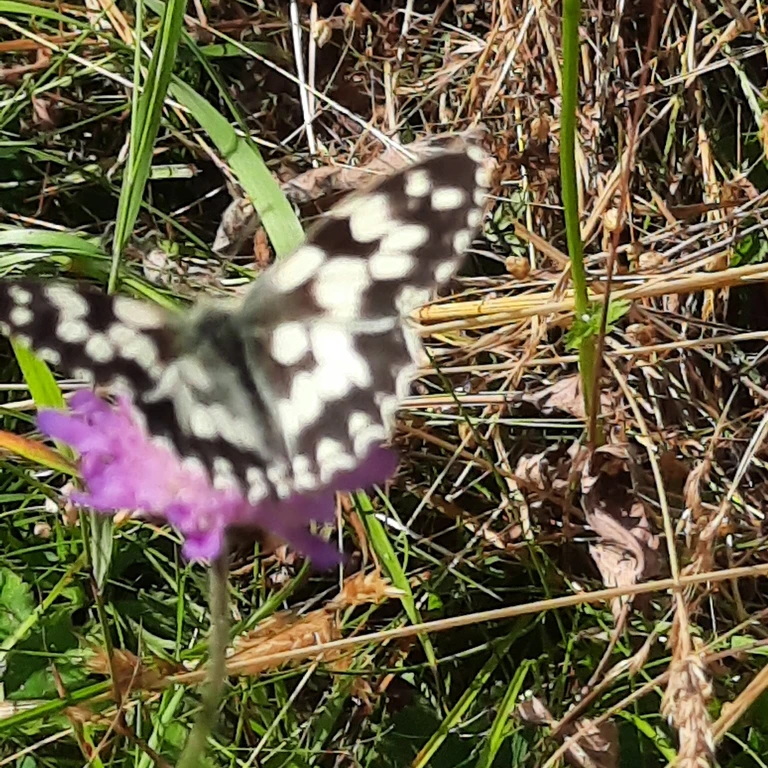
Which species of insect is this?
Melanargia galathea
